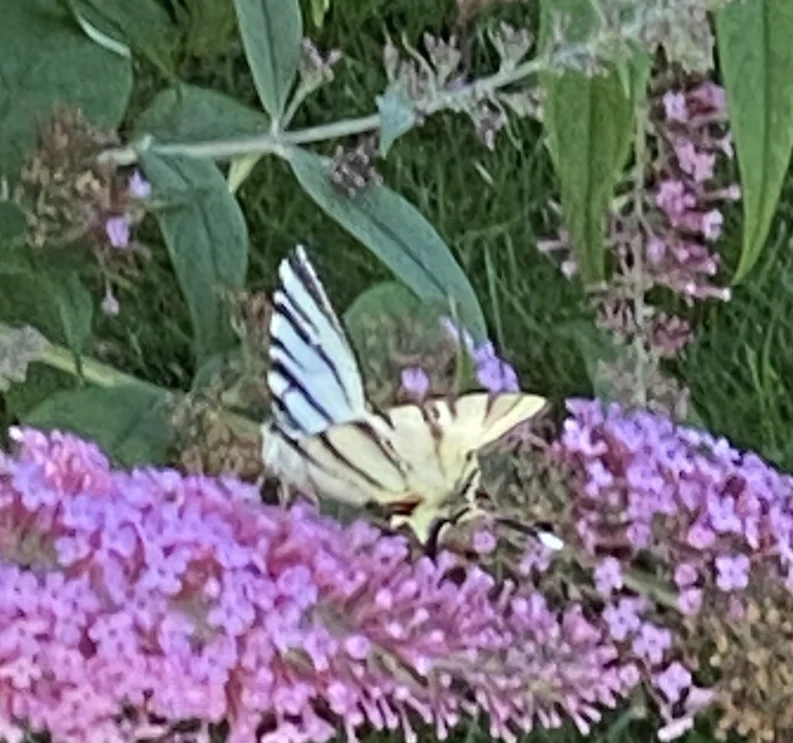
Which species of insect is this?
Iphiclides podalirius
